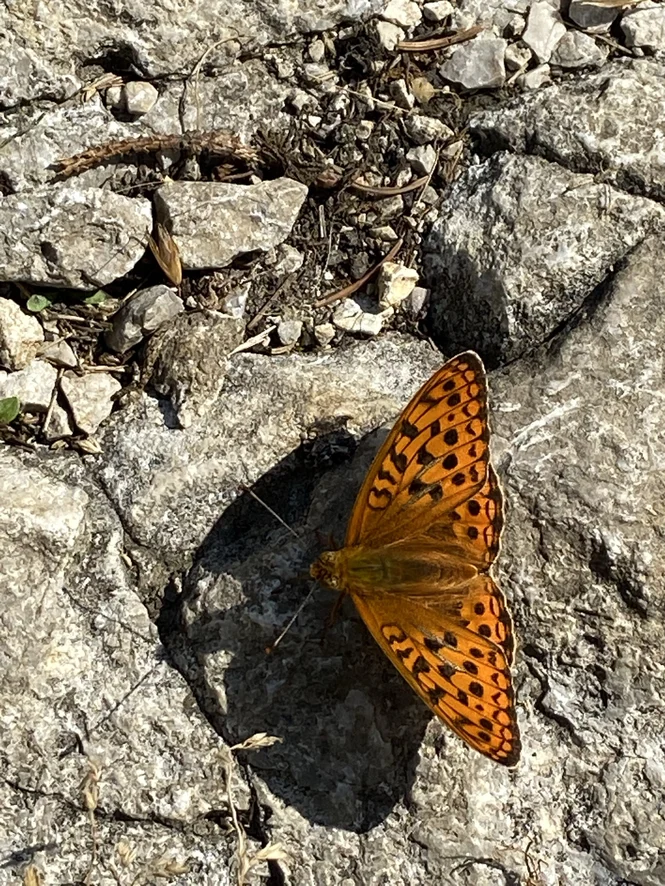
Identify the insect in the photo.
Fabriciana adippe
